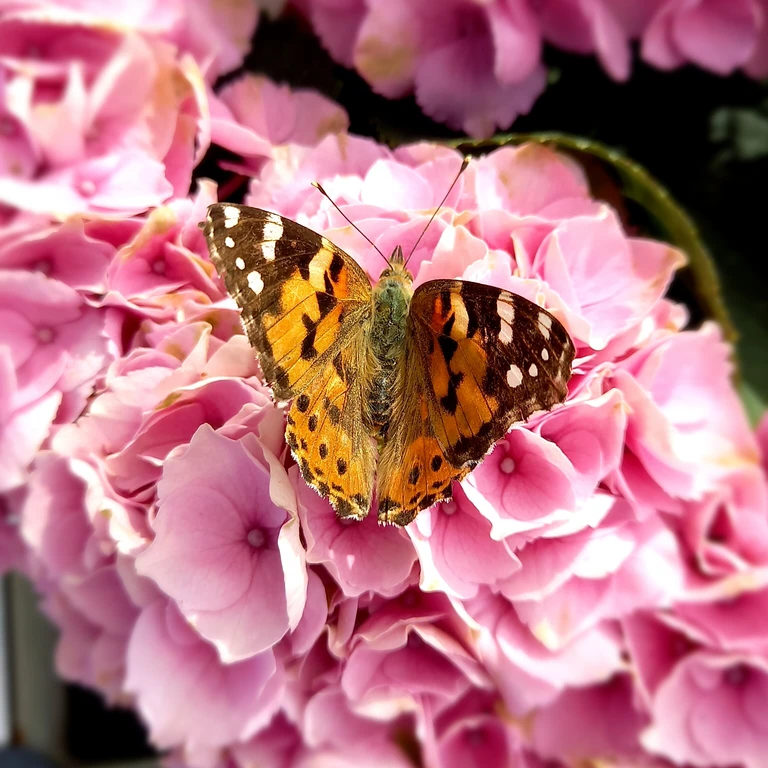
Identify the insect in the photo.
Vanessa cardui
